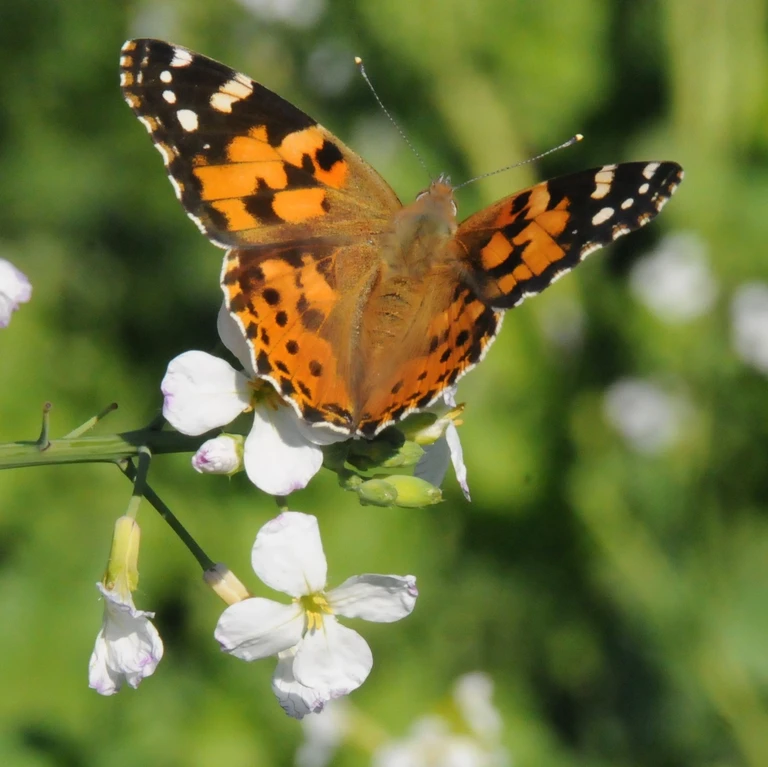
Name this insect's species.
Vanessa cardui
